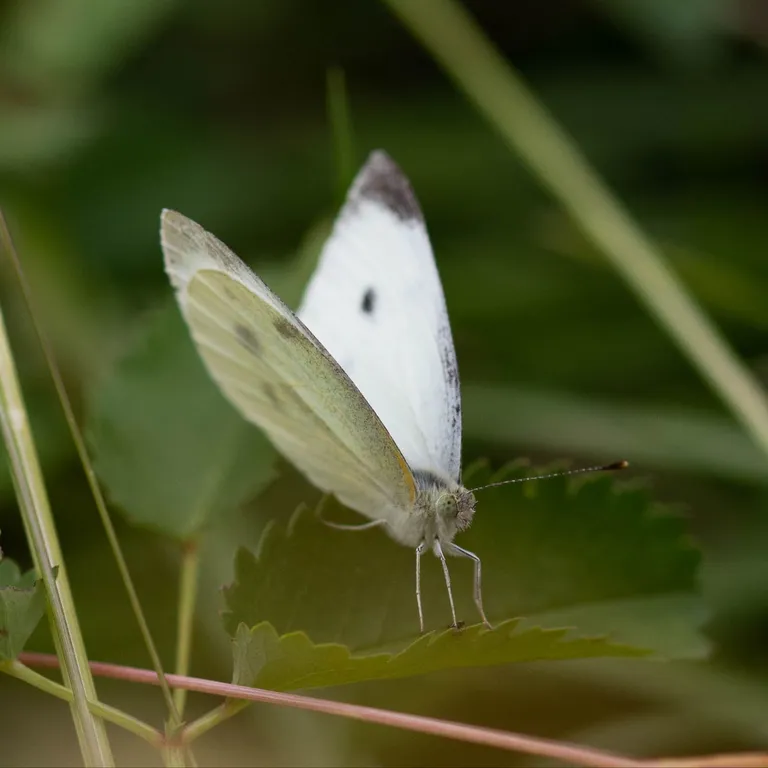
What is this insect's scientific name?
Pieris rapae
